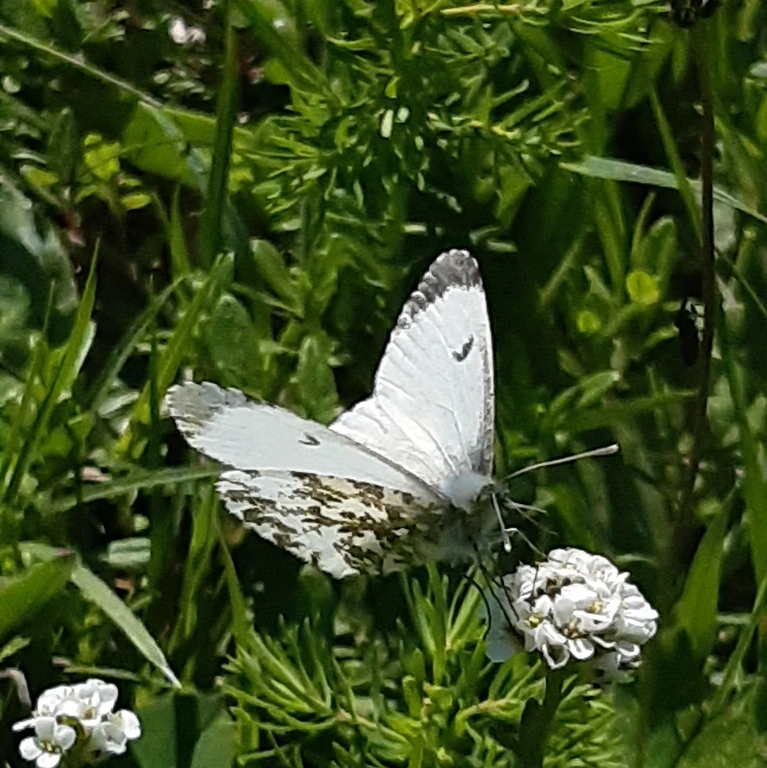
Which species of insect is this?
Anthocharis cardamines
